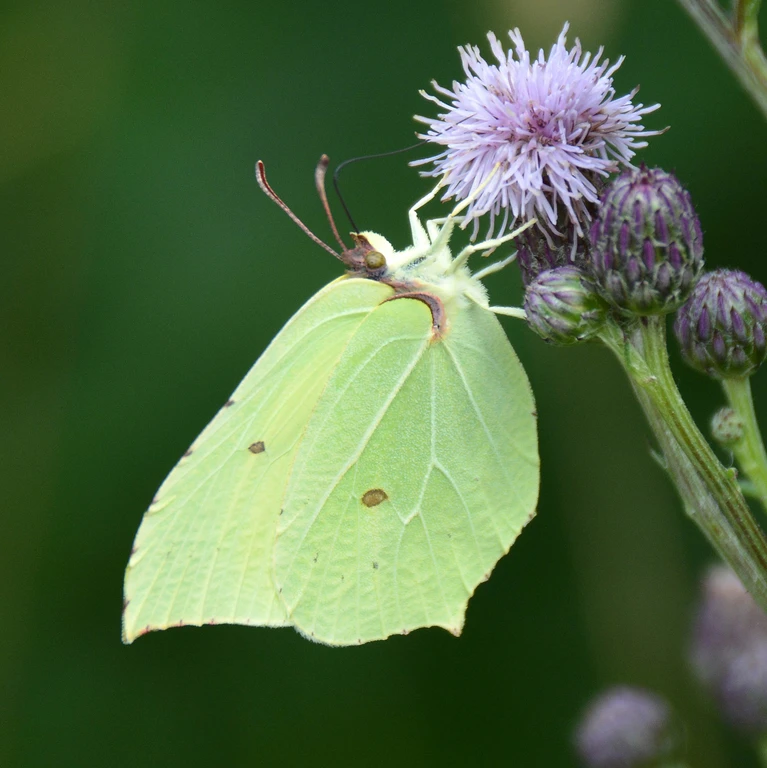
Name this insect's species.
Gonepteryx rhamni
